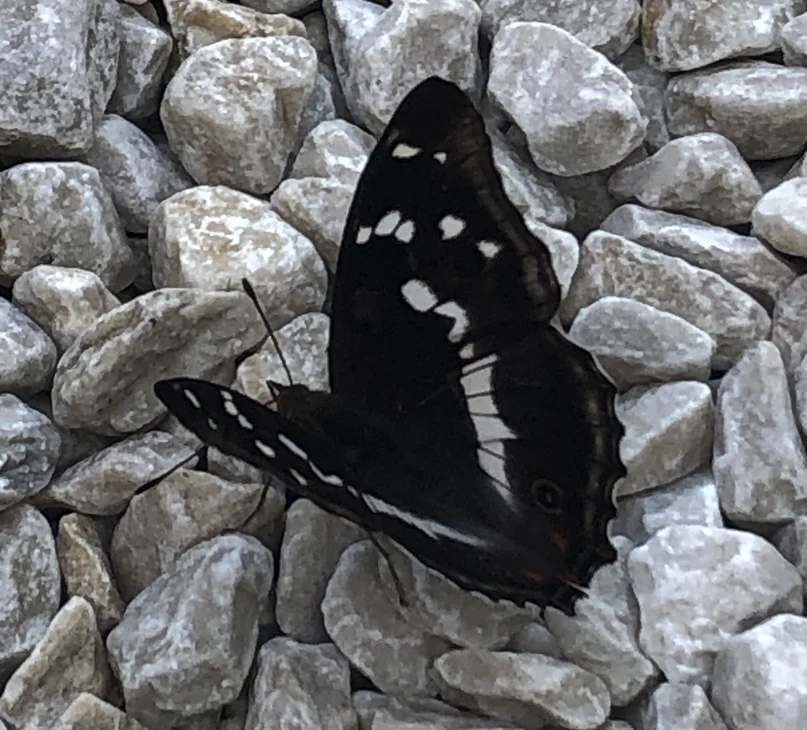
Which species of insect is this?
Apatura iris
